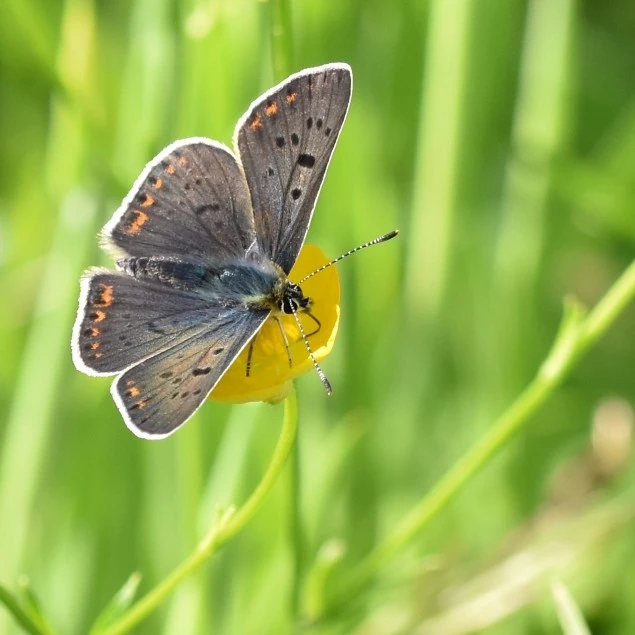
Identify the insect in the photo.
Lycaena tityrus (also Loweia tityrus)
